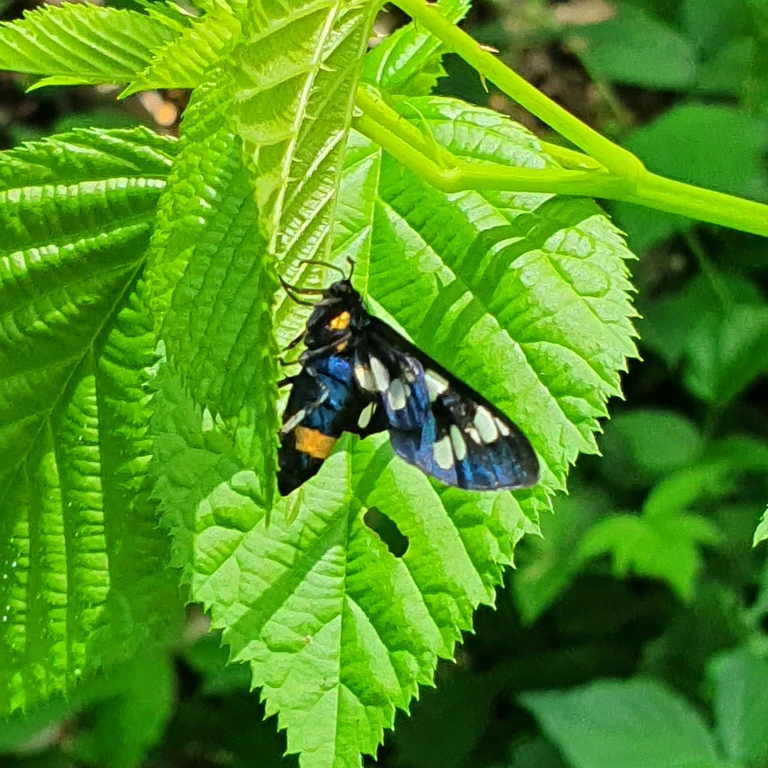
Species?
Amata phegea
